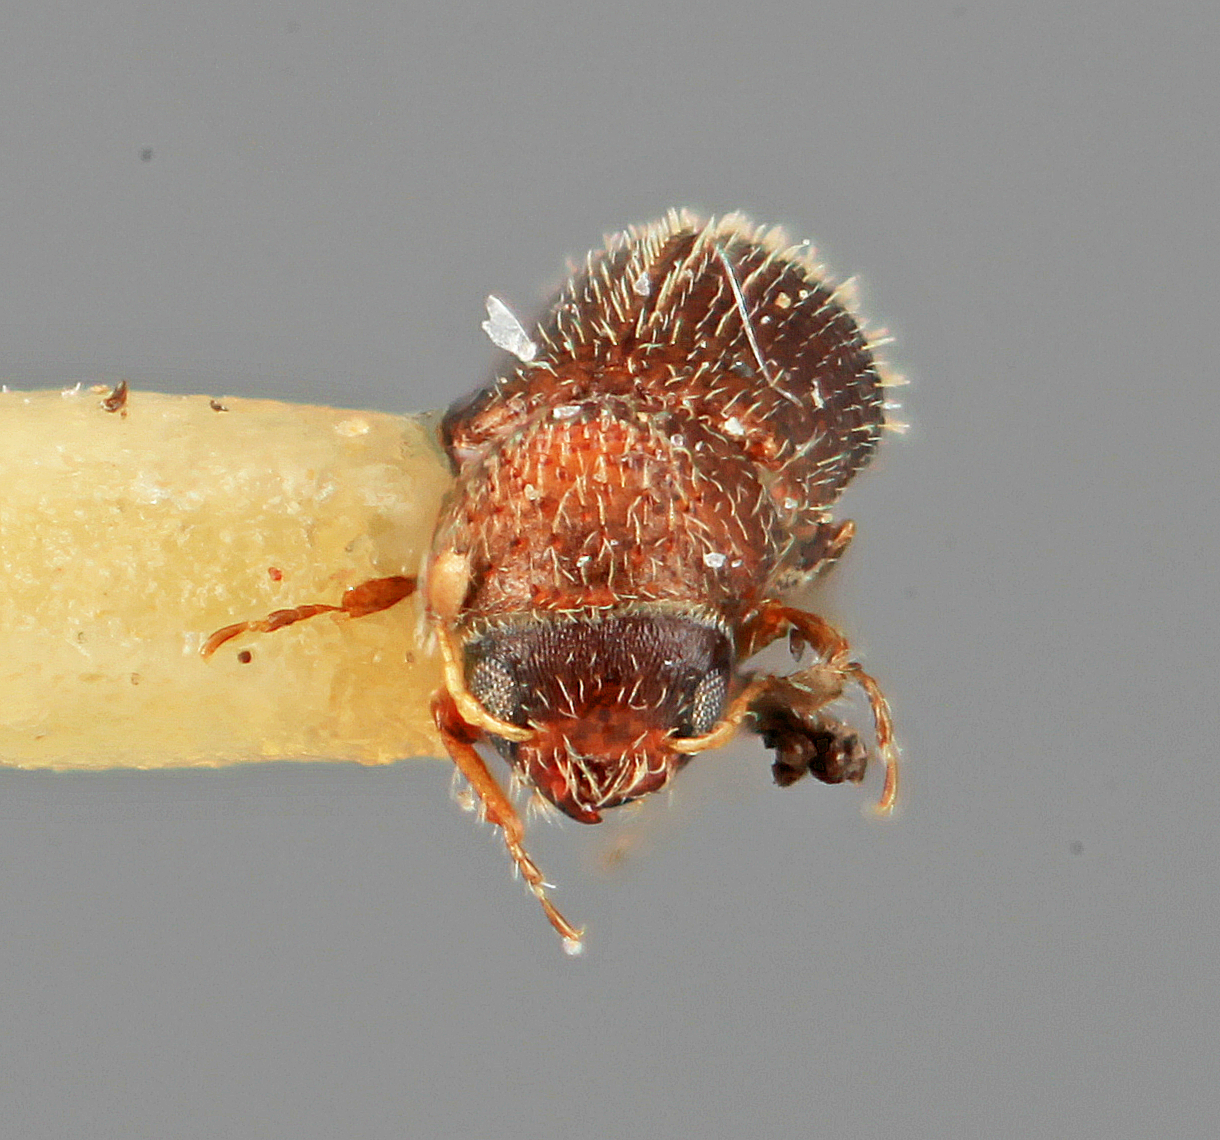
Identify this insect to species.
Cryptulocleptus caritus
